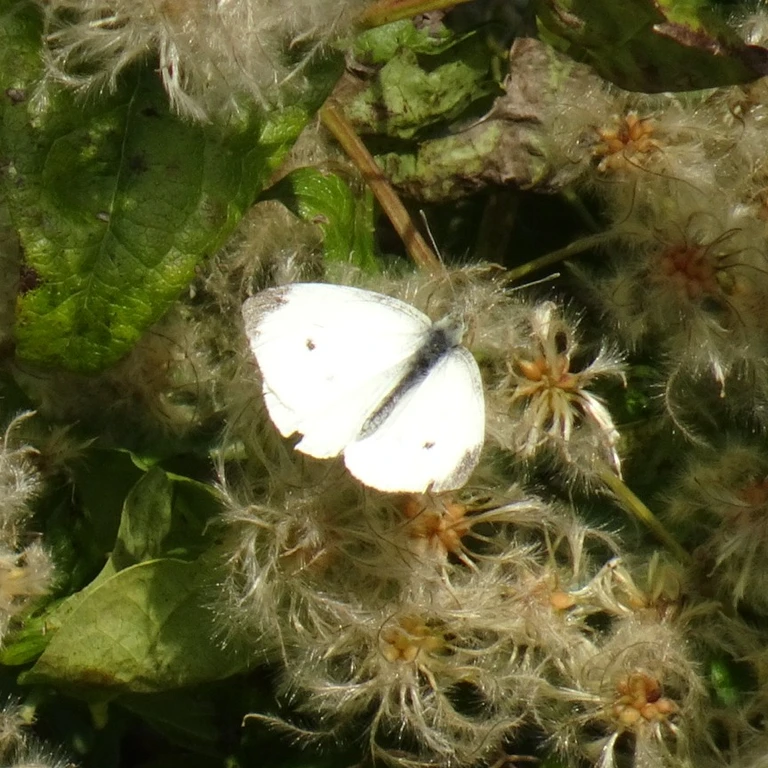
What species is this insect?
Pieris rapae
